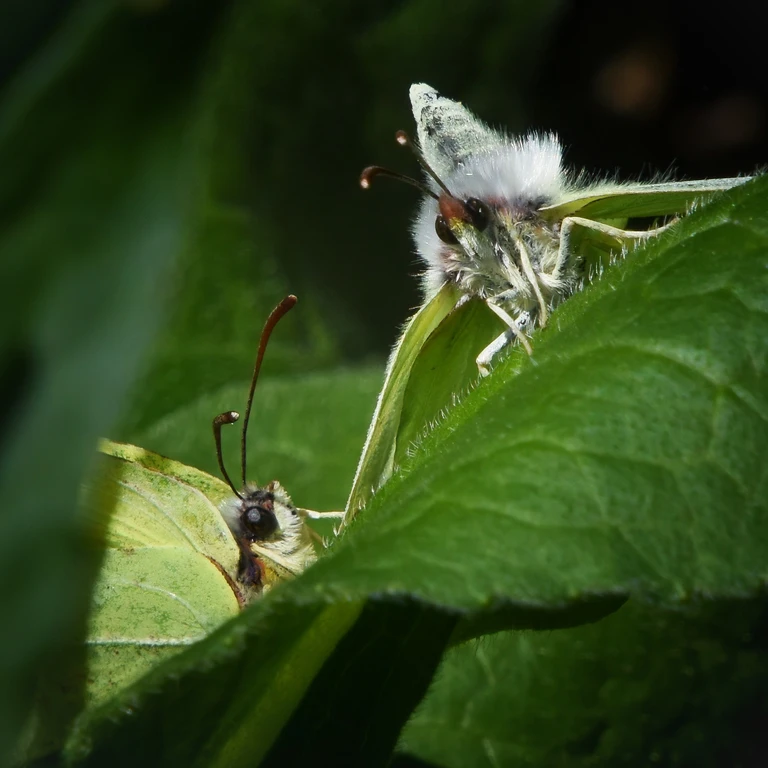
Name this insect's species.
Gonepteryx rhamni
